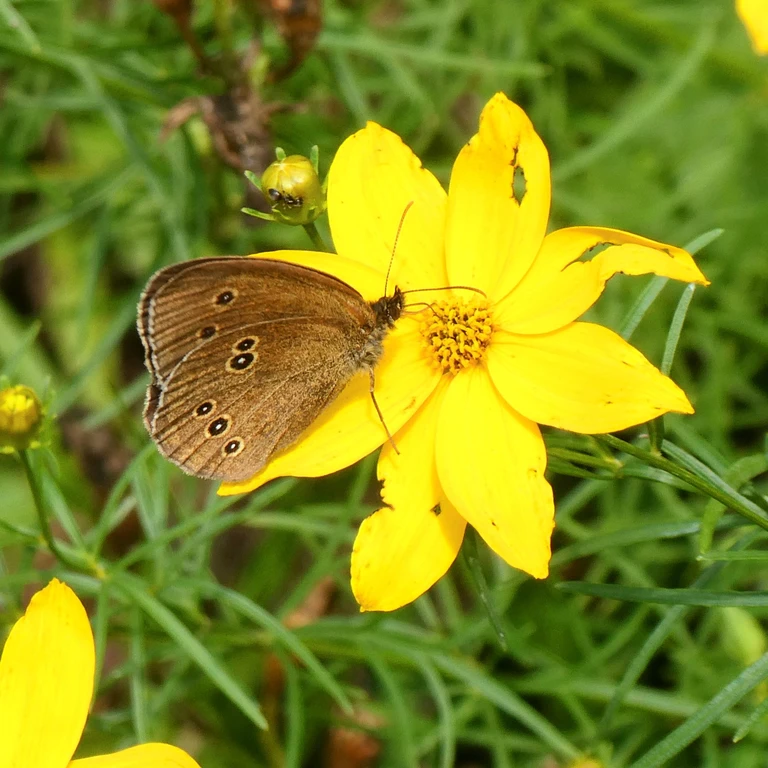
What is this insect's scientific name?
Aphantopus hyperantus
